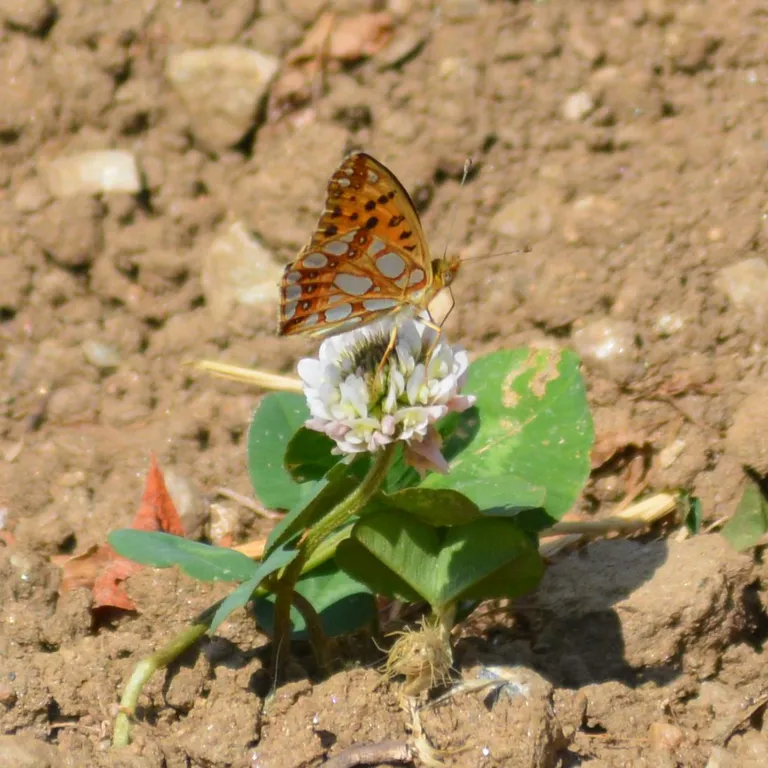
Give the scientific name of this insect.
Issoria lathonia
